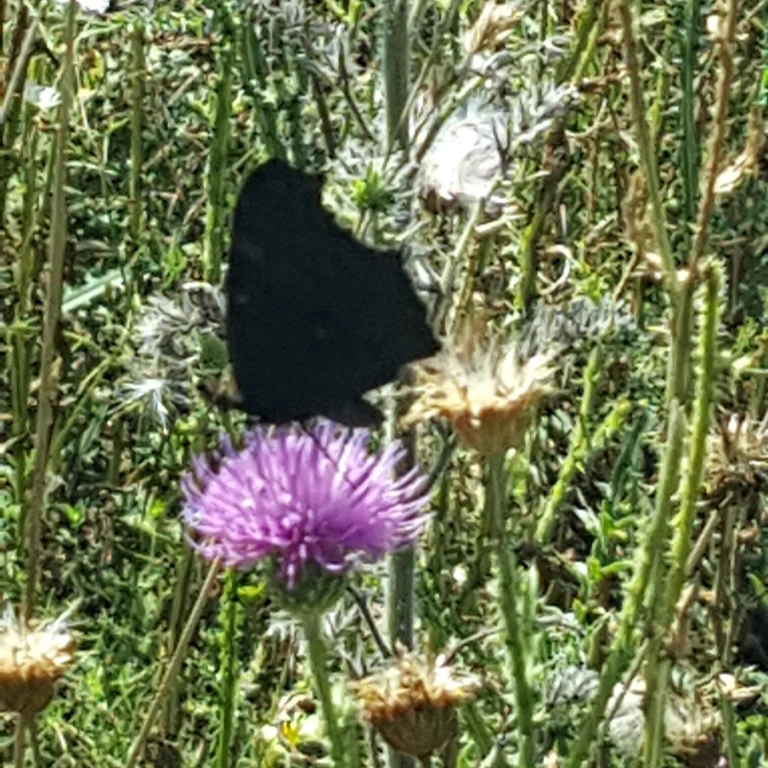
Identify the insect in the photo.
Aglais io
